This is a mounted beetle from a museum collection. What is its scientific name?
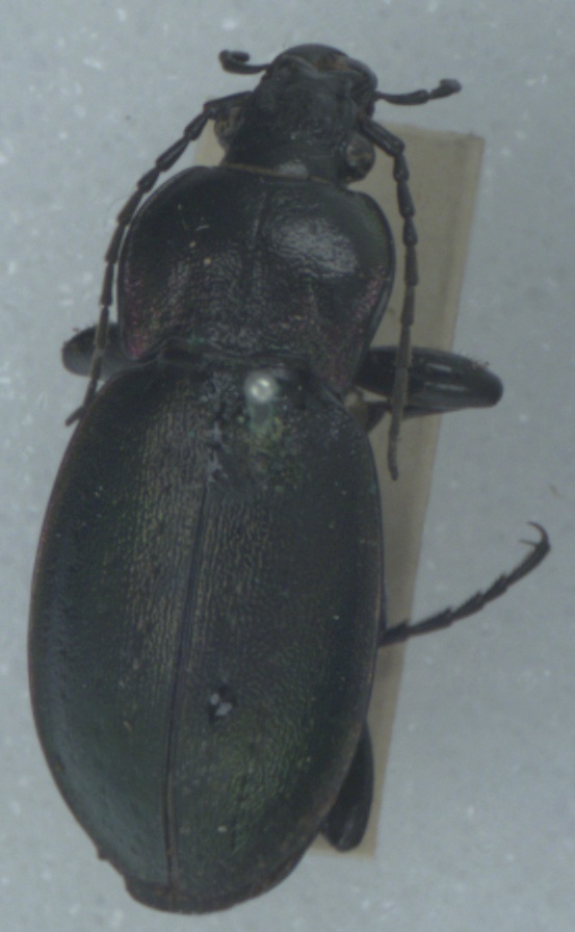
Carabus nemoralis
